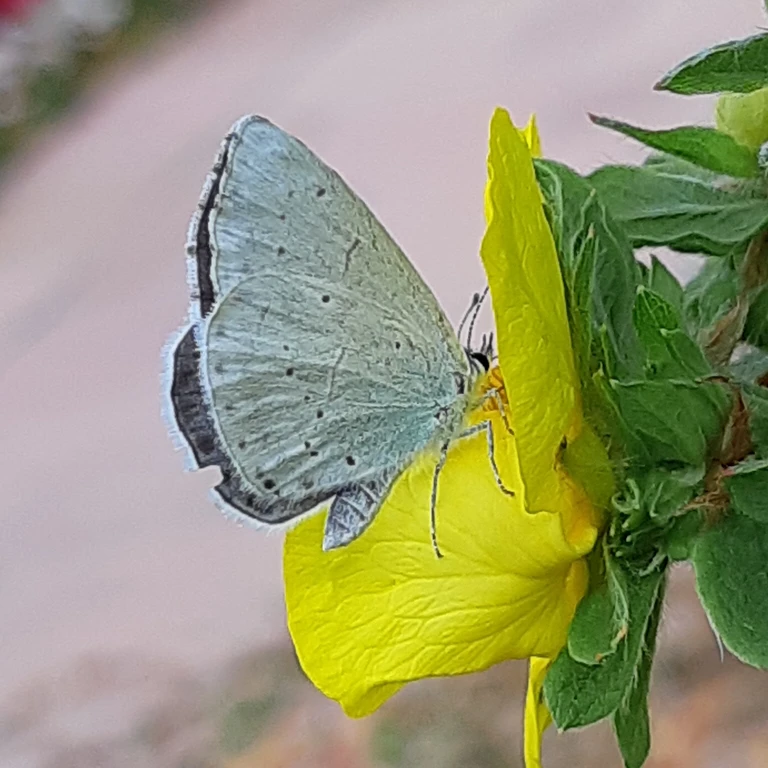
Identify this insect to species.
Celastrina argiolus
